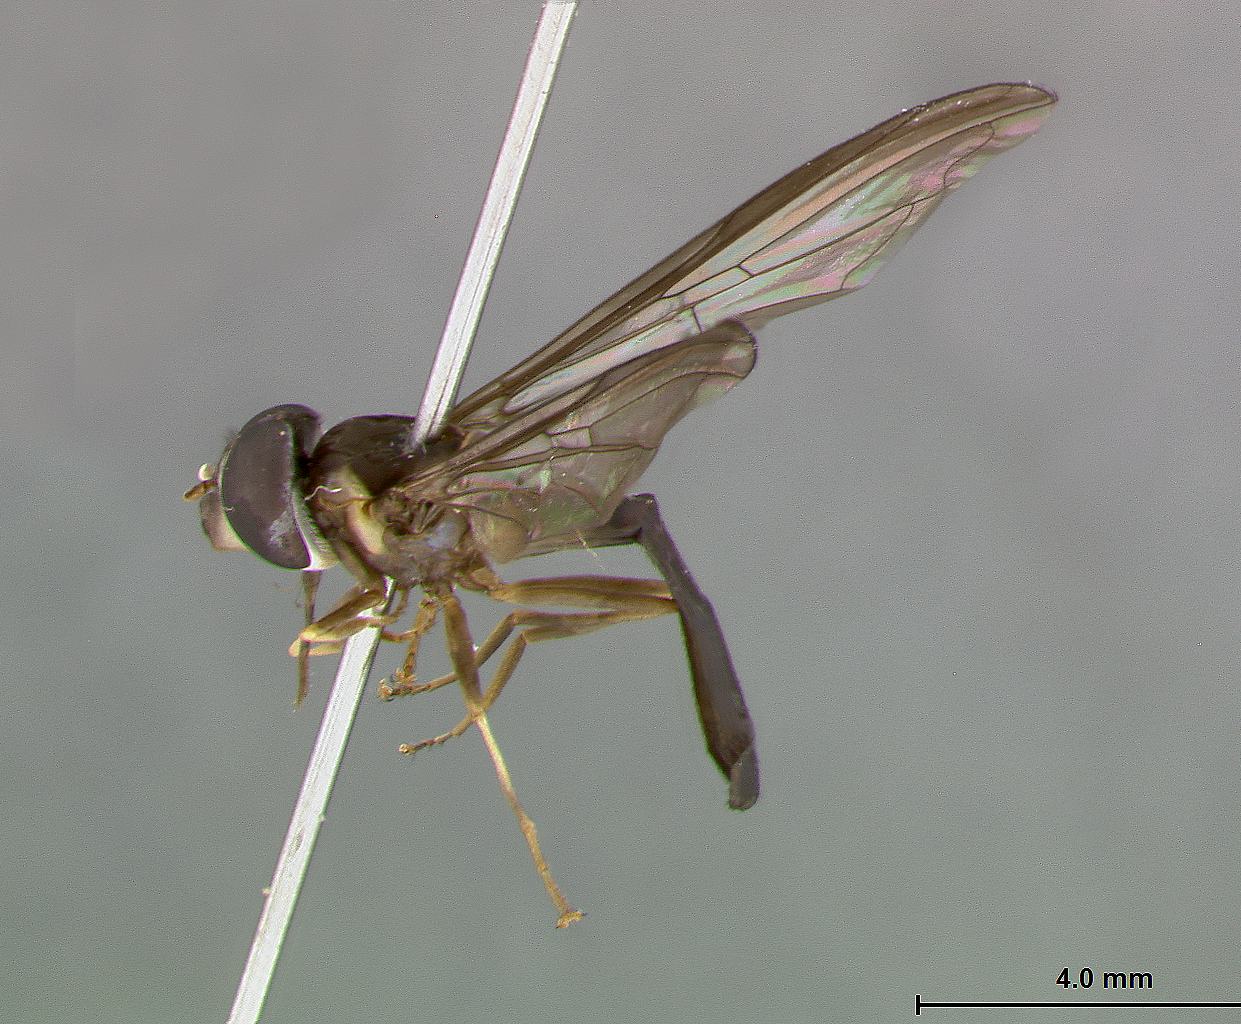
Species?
Allograpta nishida
